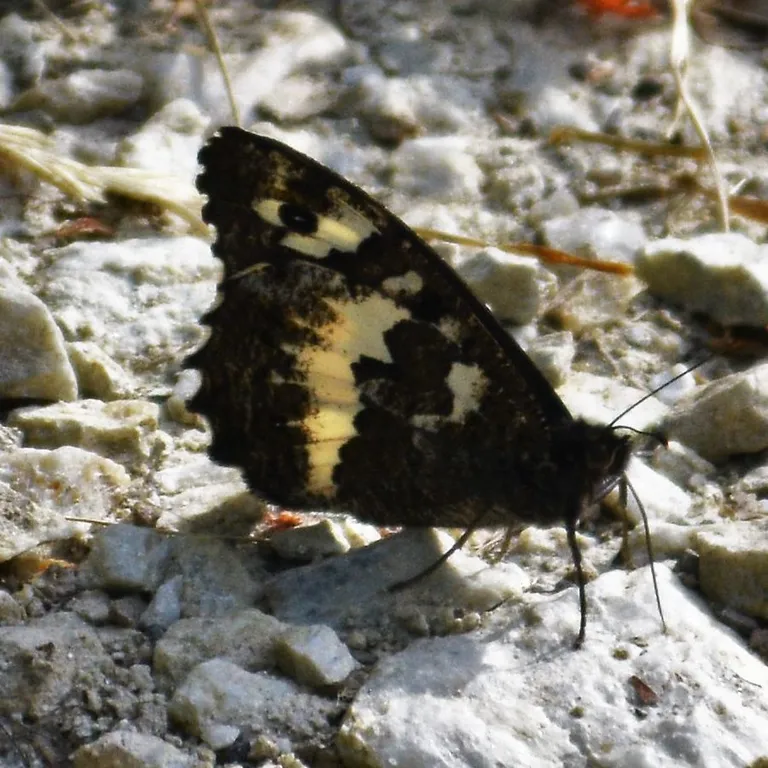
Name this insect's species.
Brintesia circe
